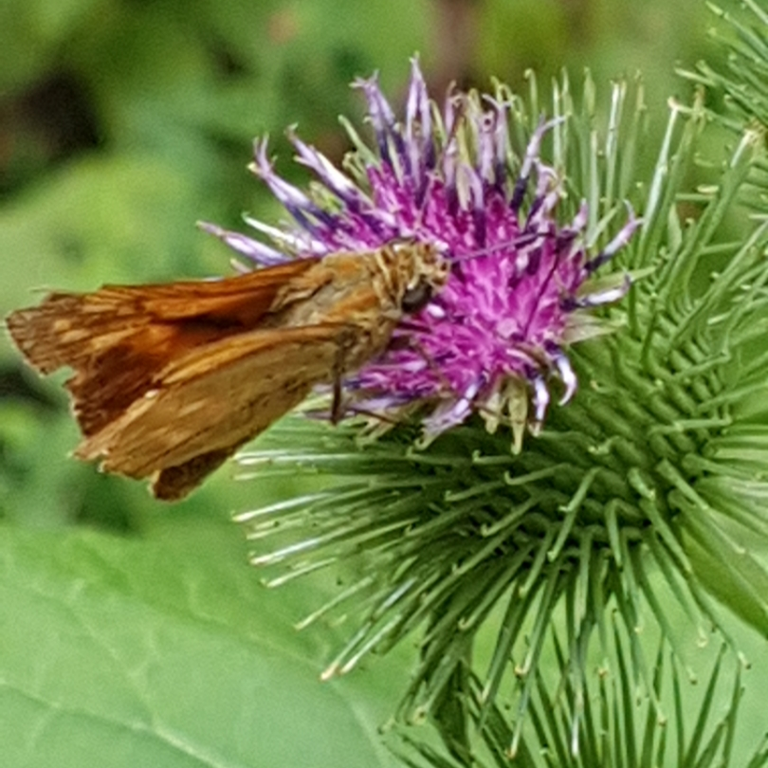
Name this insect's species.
Ochlodes sylvanus (also Ochlodes venata)
